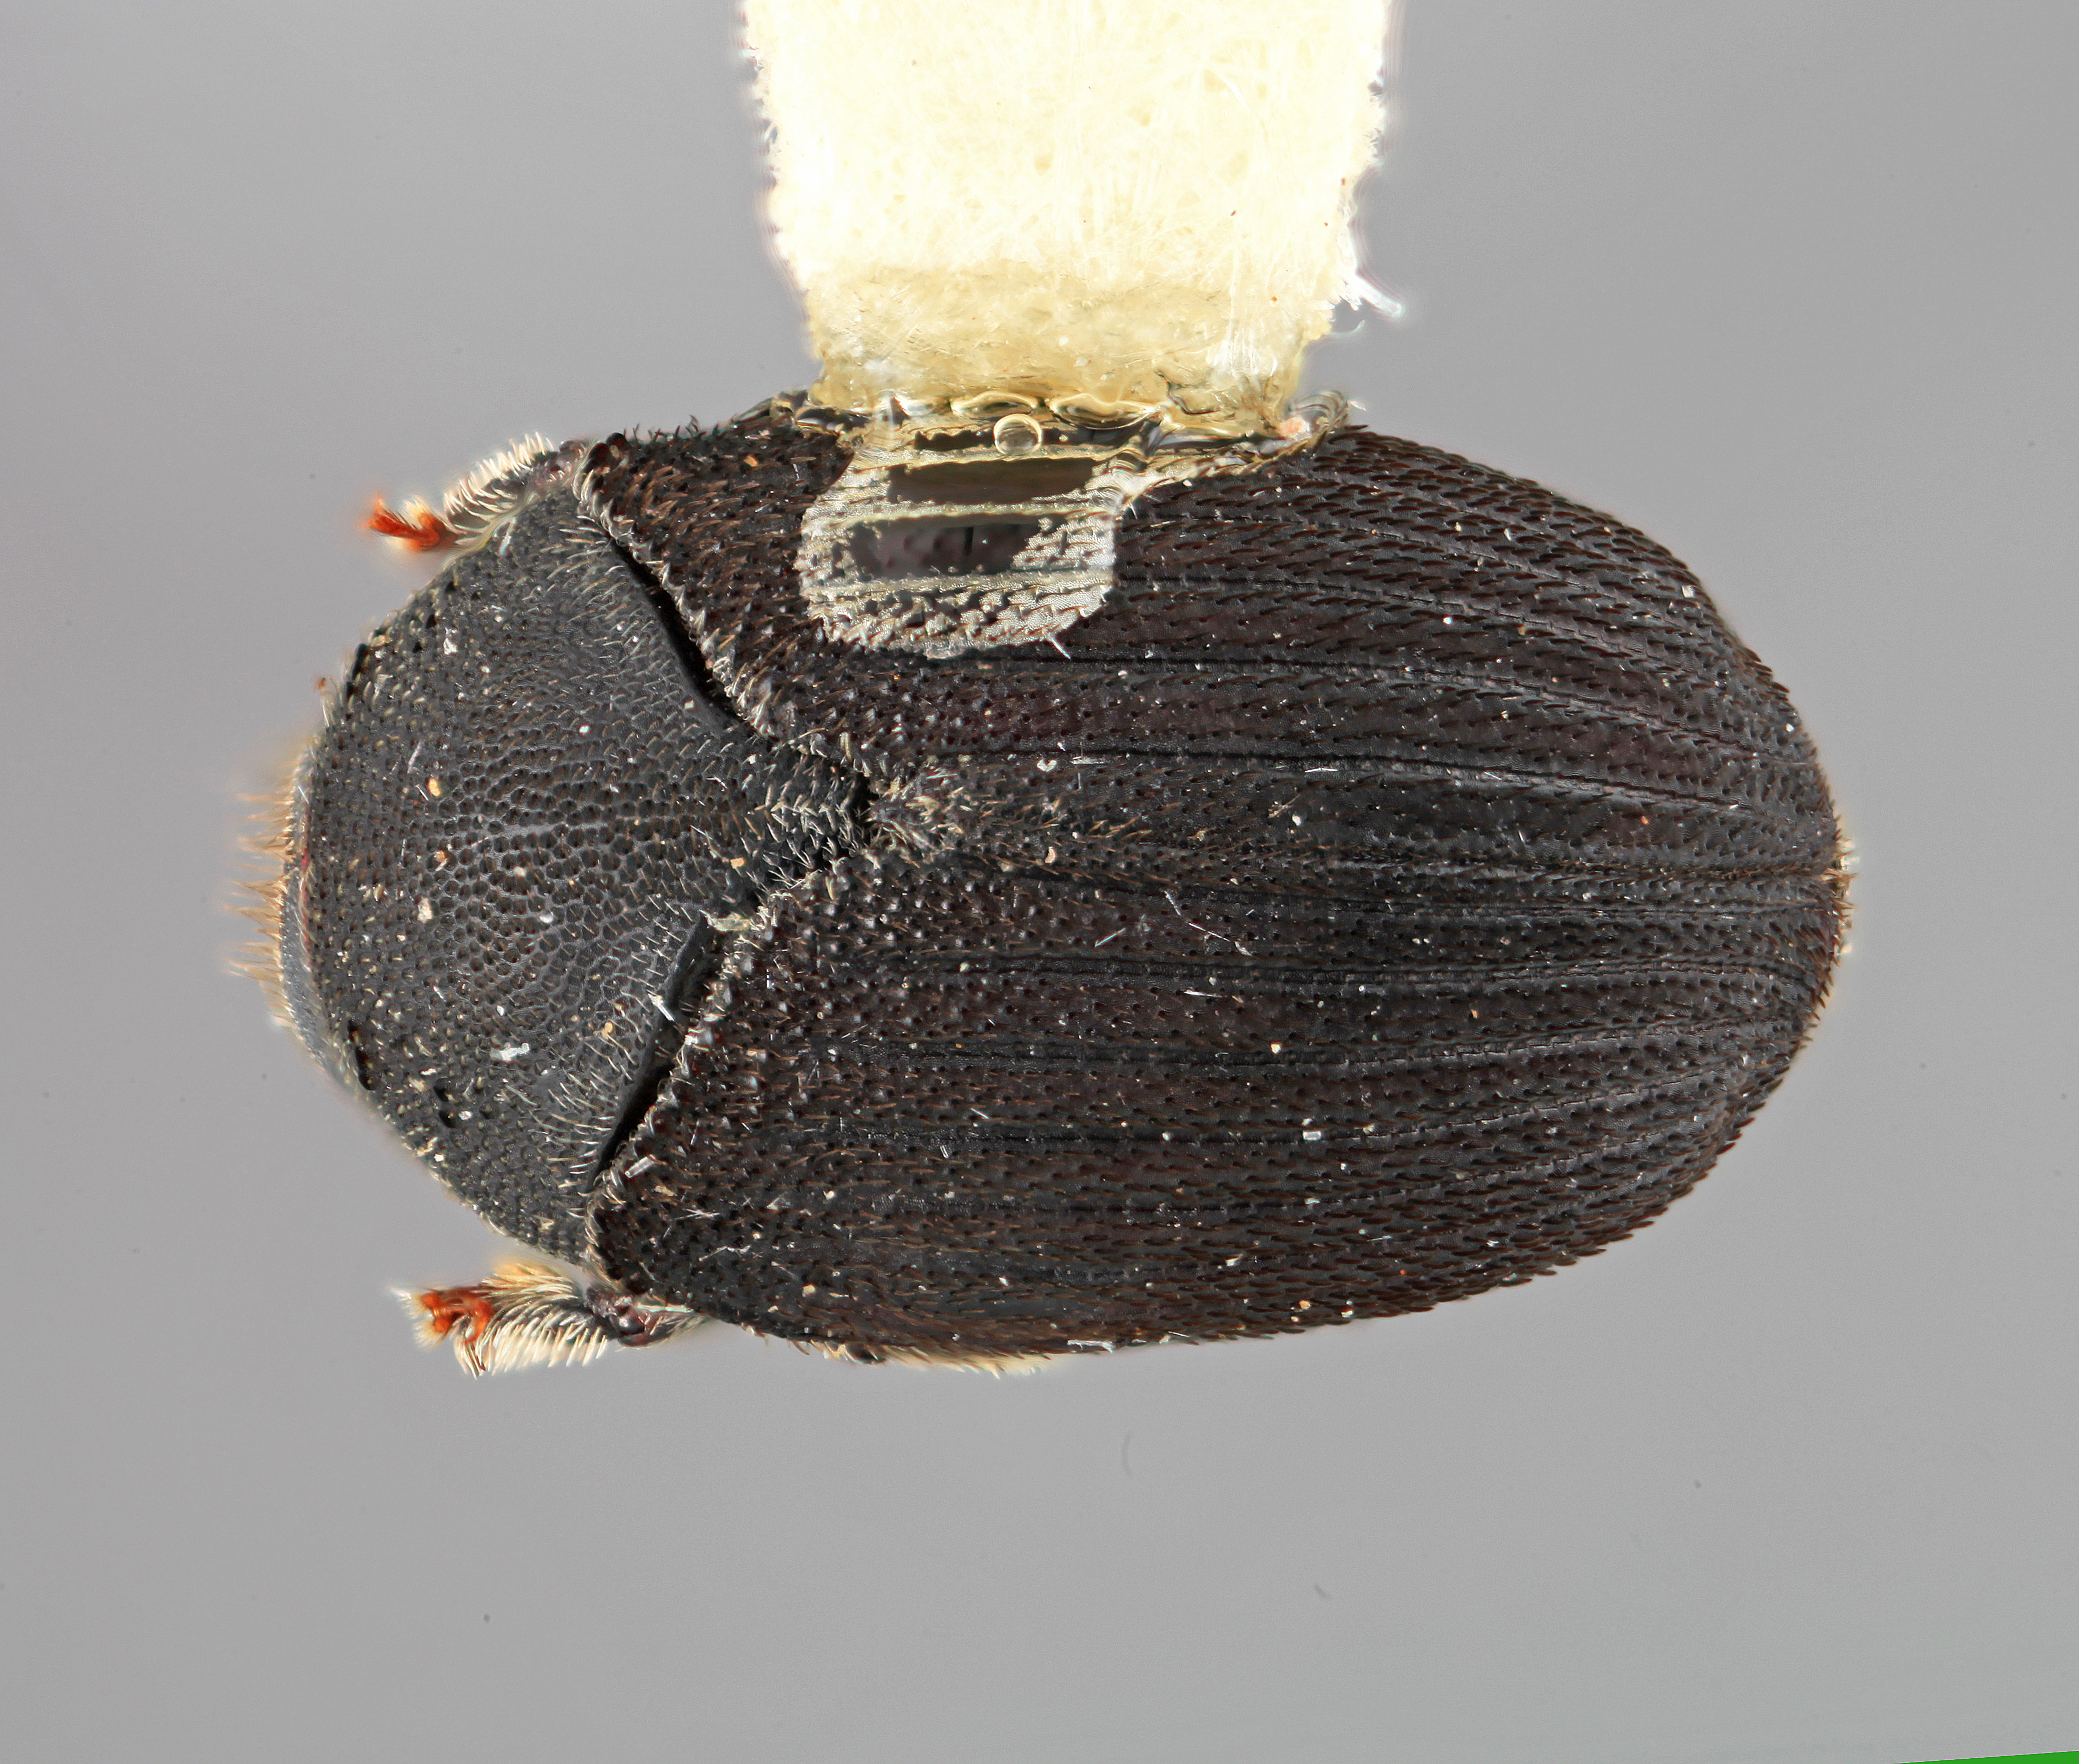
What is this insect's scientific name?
Dendrosinus mexicanus
